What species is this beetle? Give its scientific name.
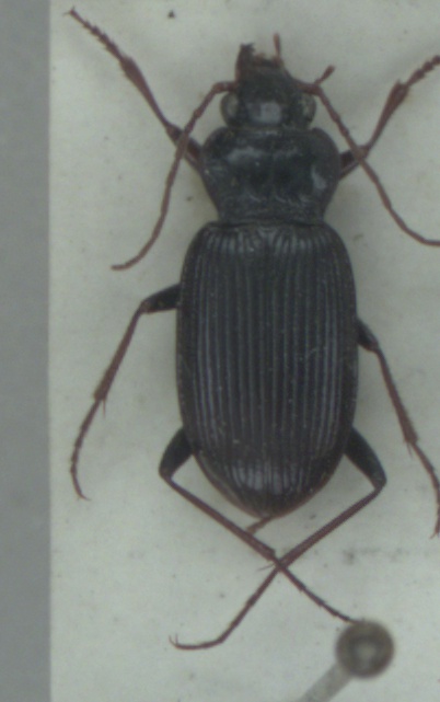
Nebria brevicollis
